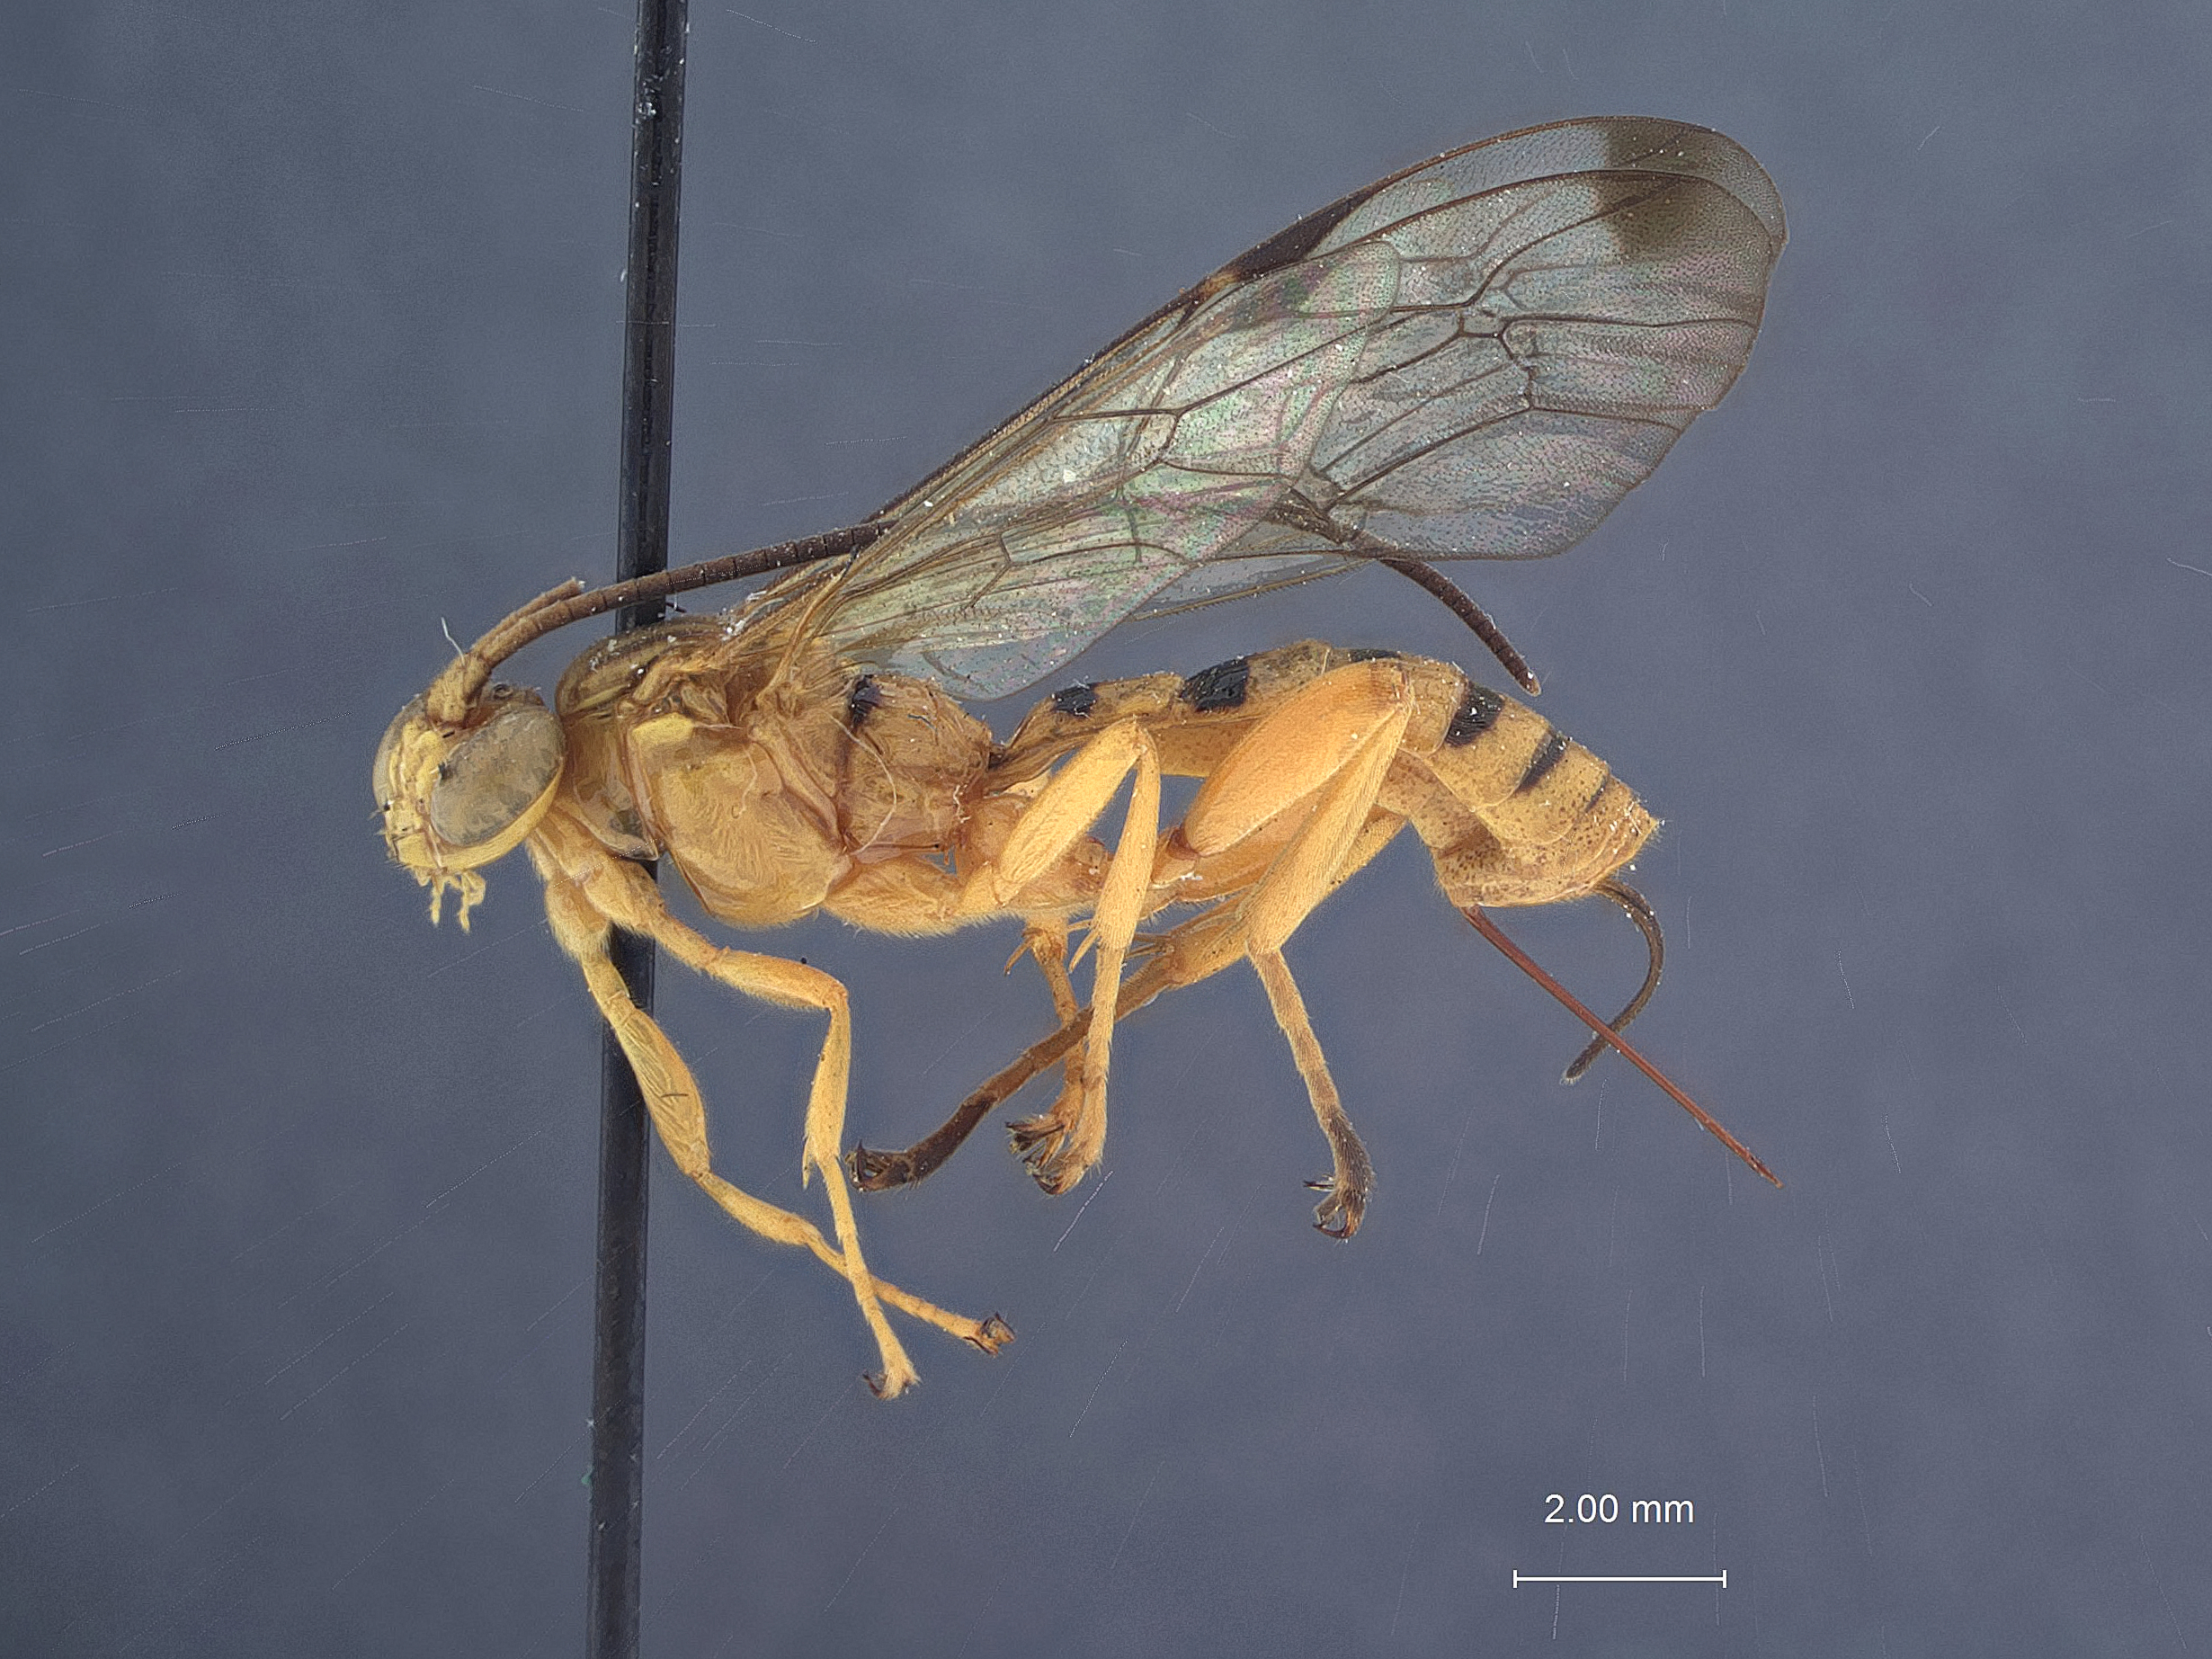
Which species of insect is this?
Neotheronia winnamanae
